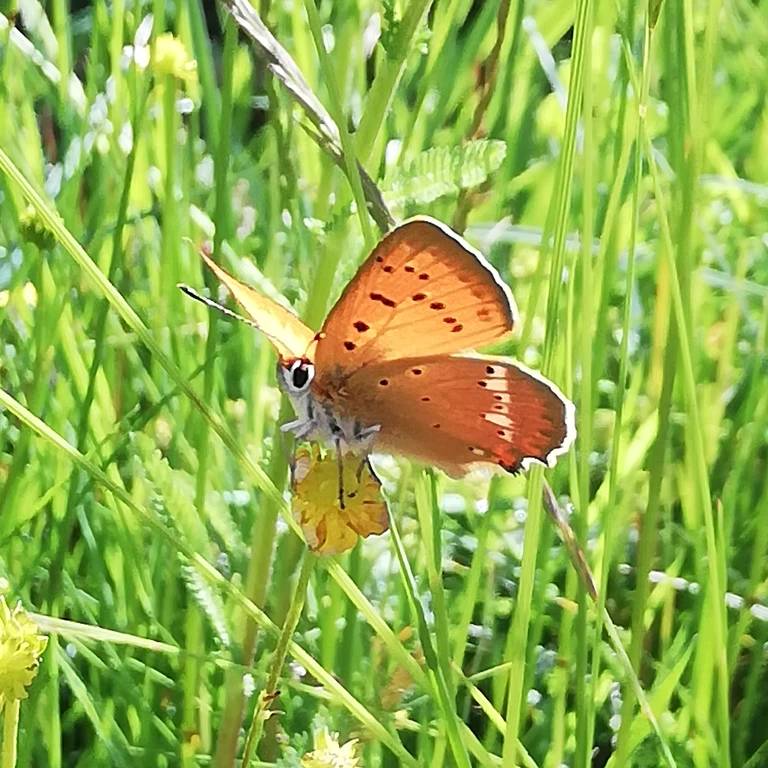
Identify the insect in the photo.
Lycaena virgaureae
